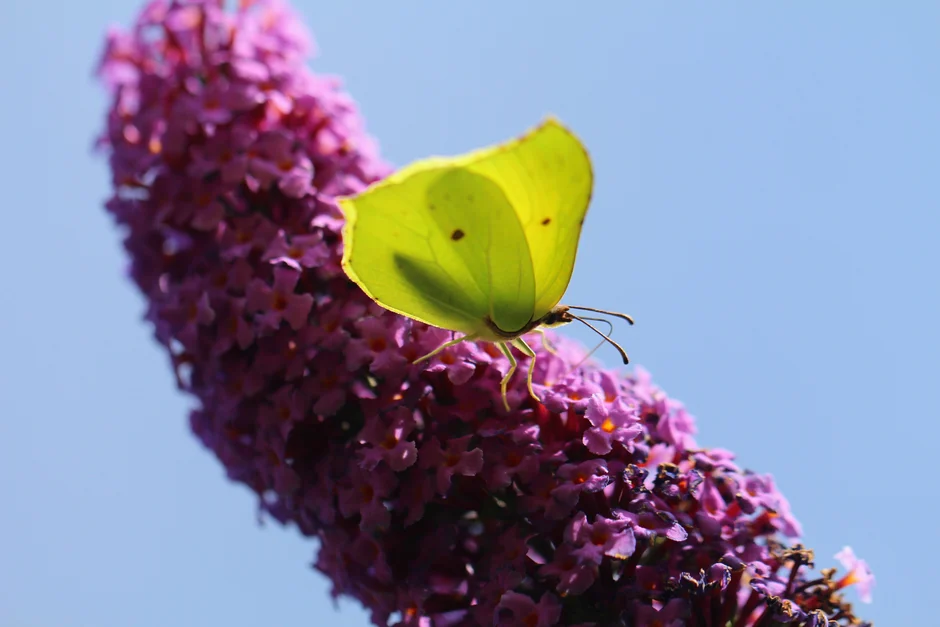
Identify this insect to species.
Gonepteryx rhamni
